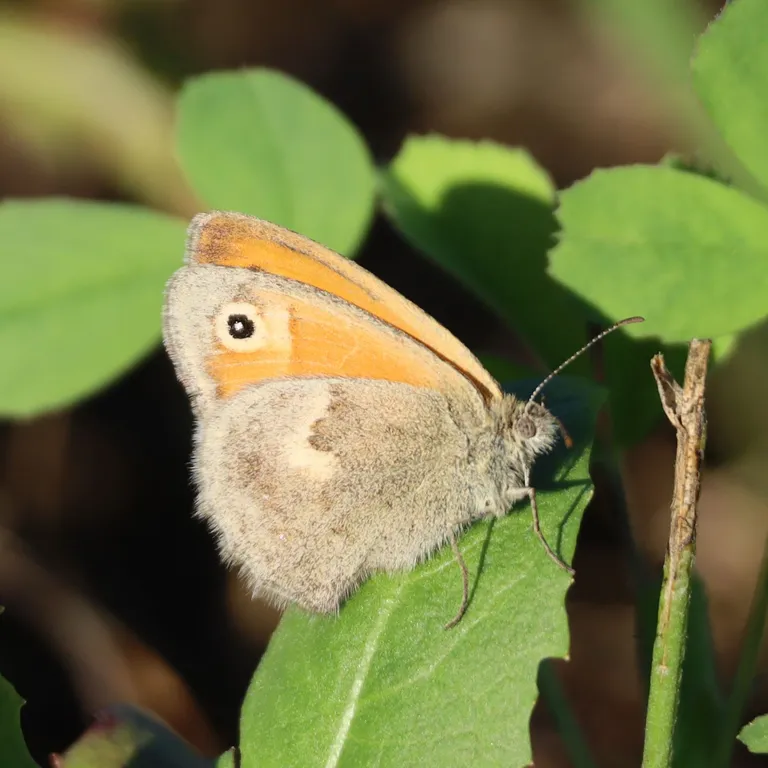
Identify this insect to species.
Coenonympha pamphilus
